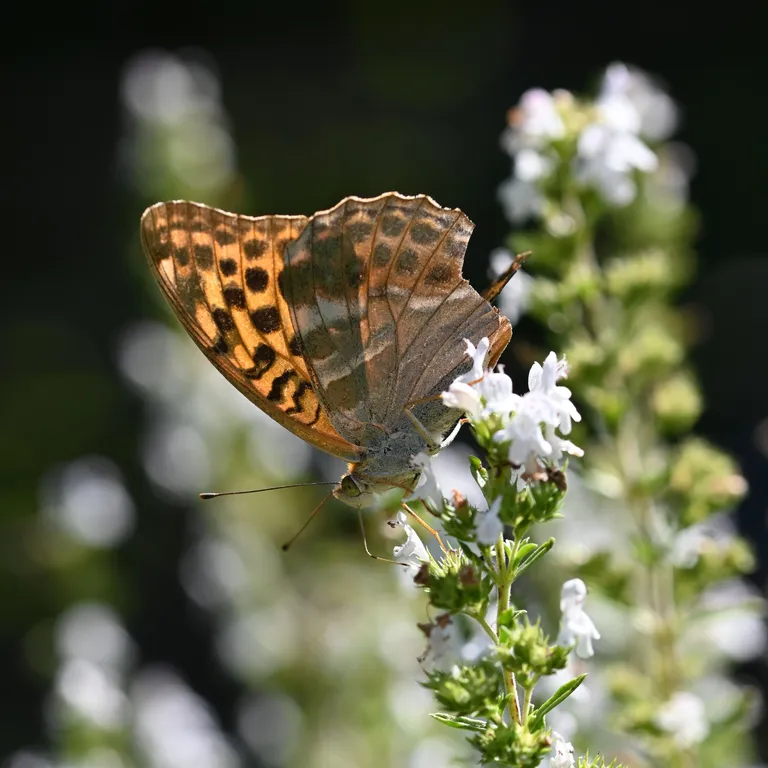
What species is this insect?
Argynnis paphia
